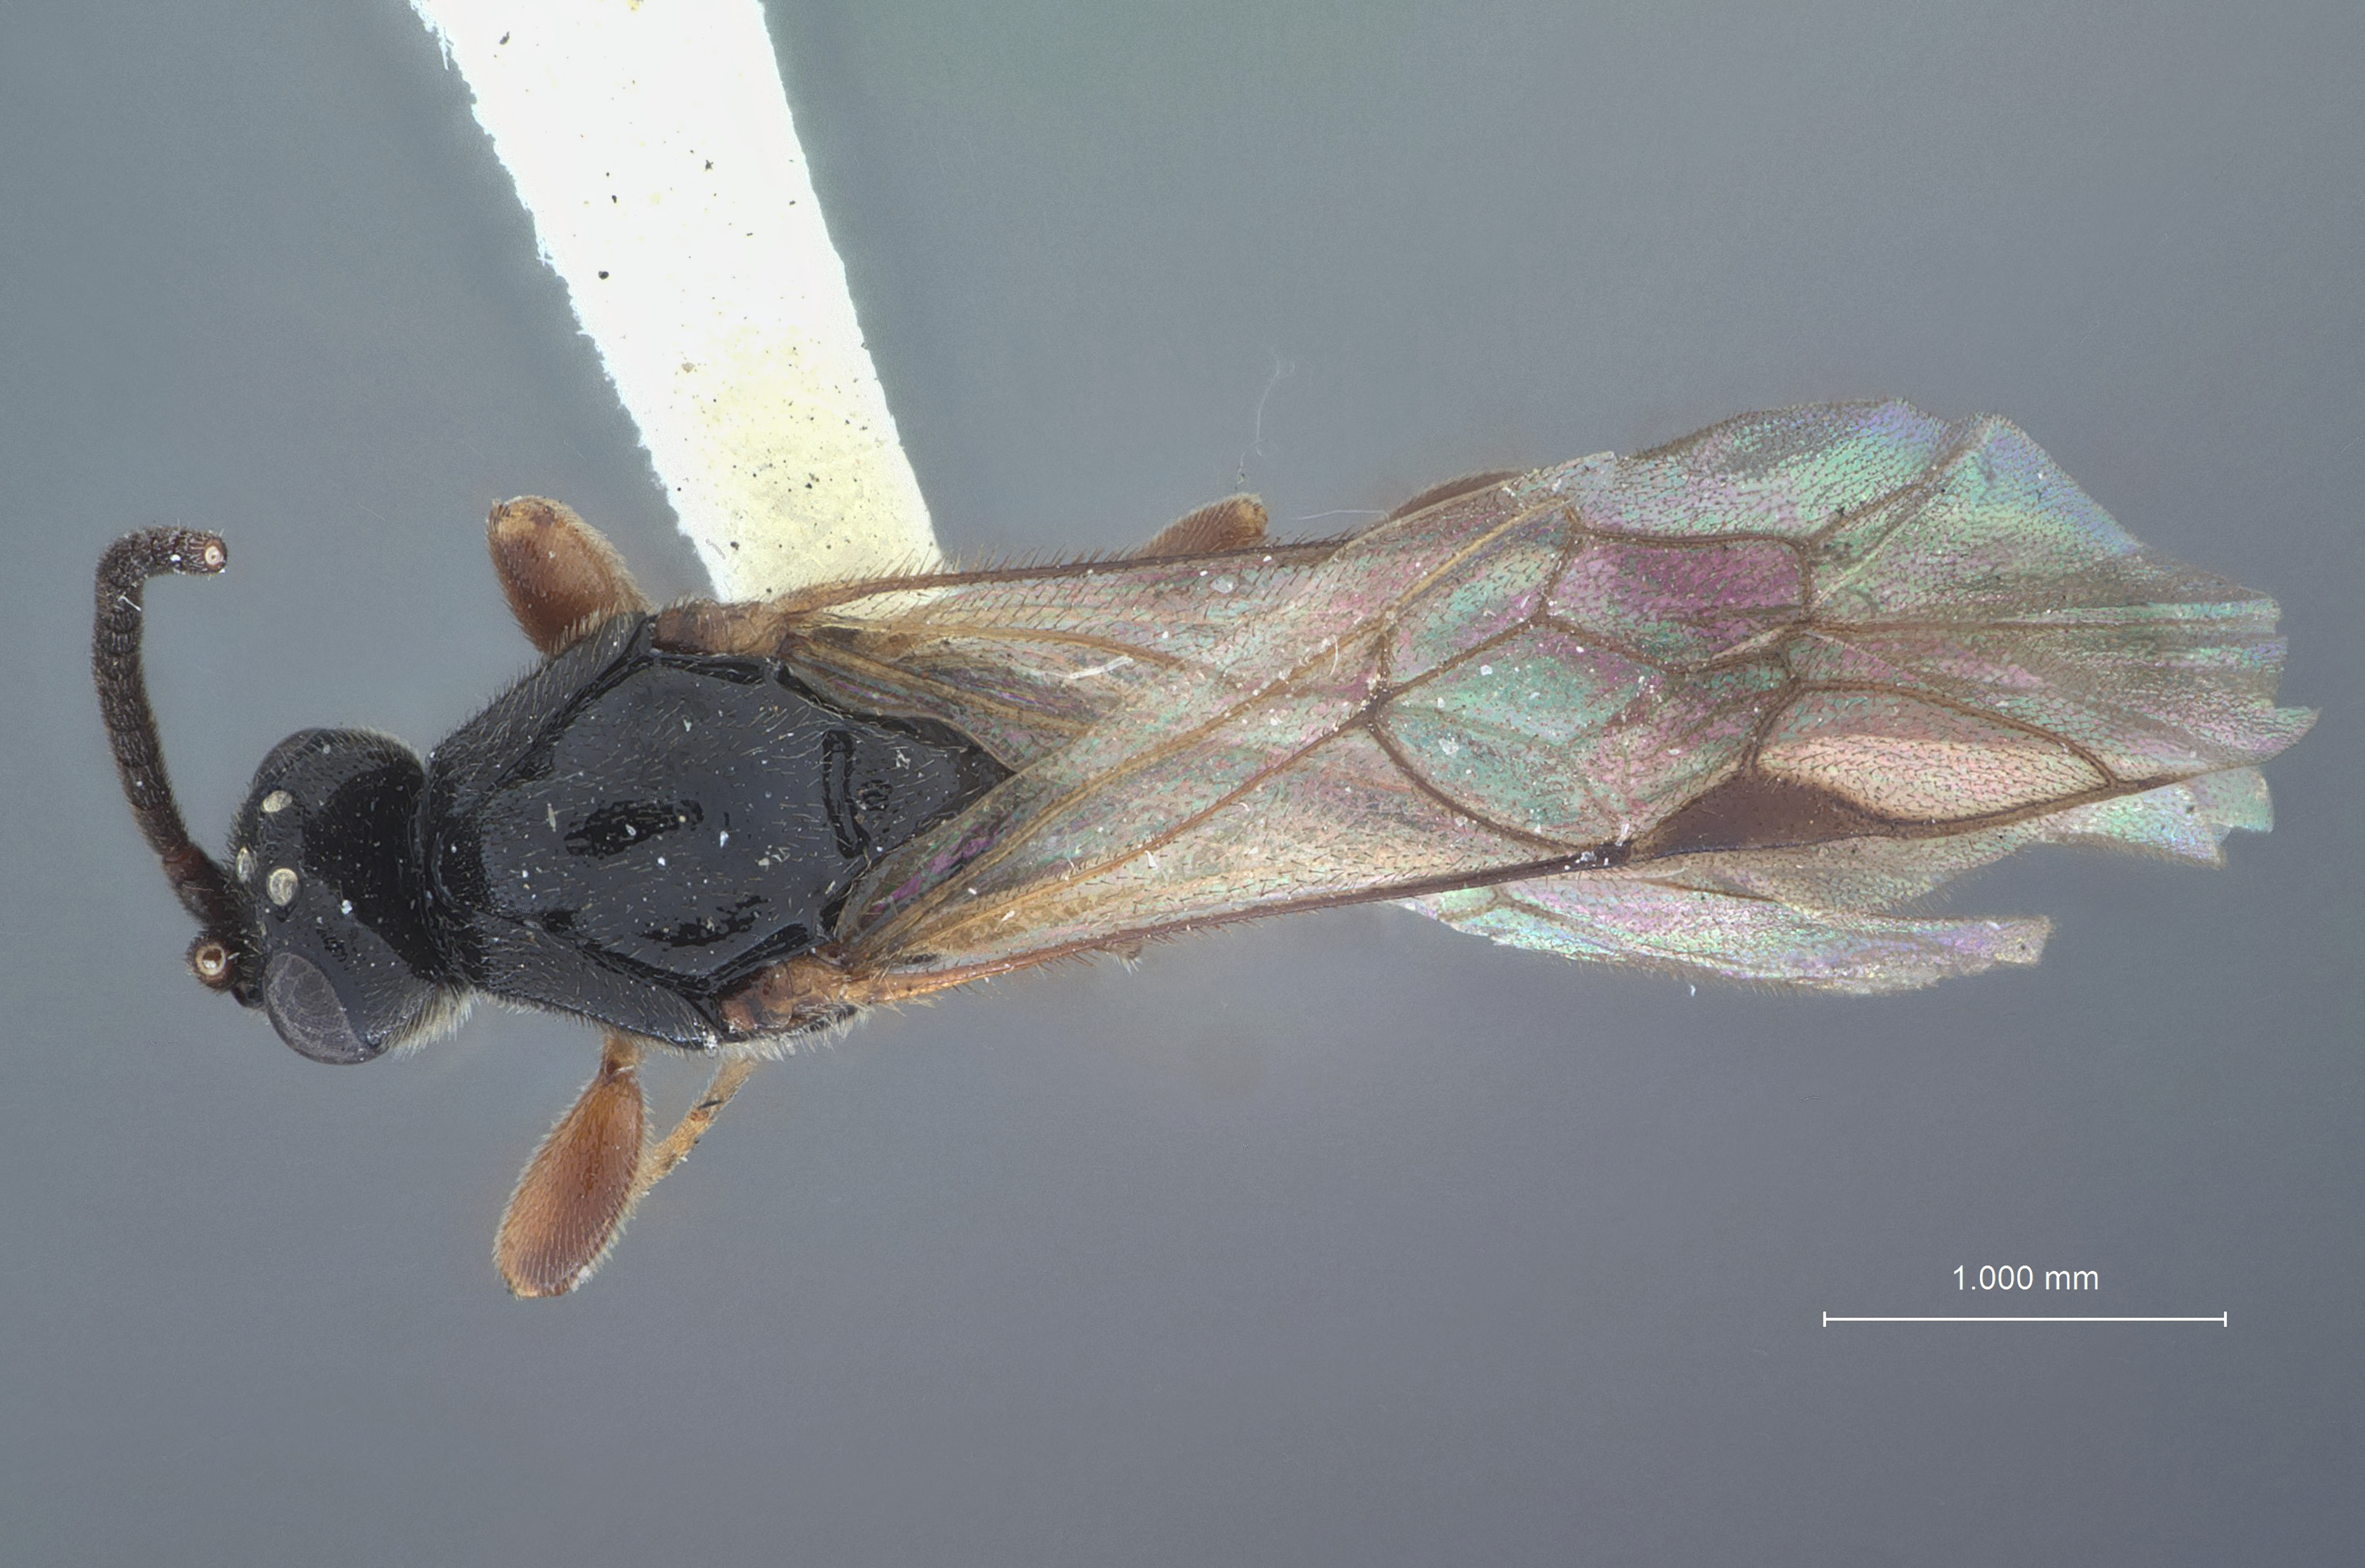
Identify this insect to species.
Stethoncus arcticus
